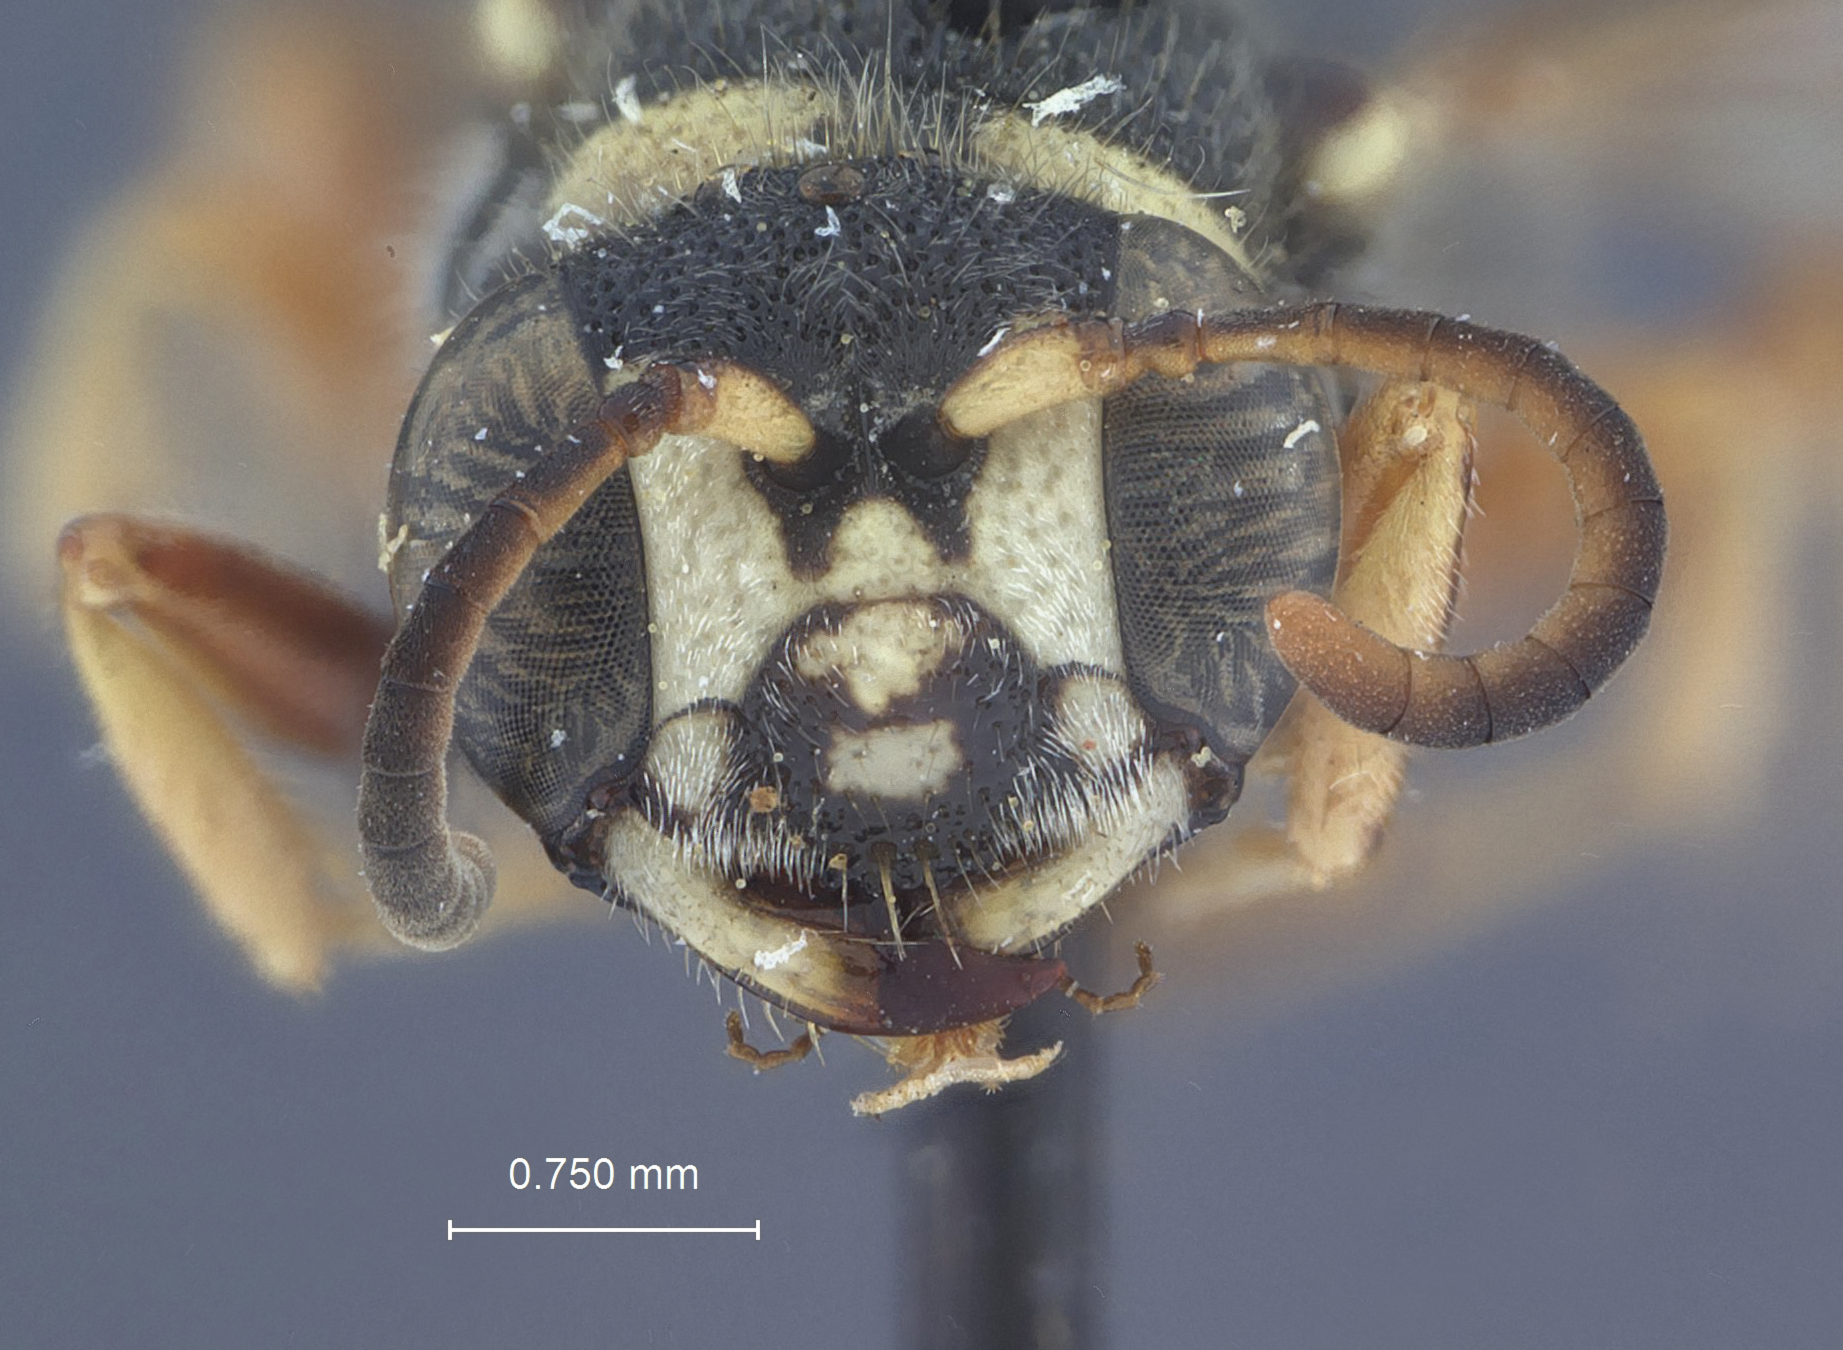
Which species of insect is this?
Cerceris albida
